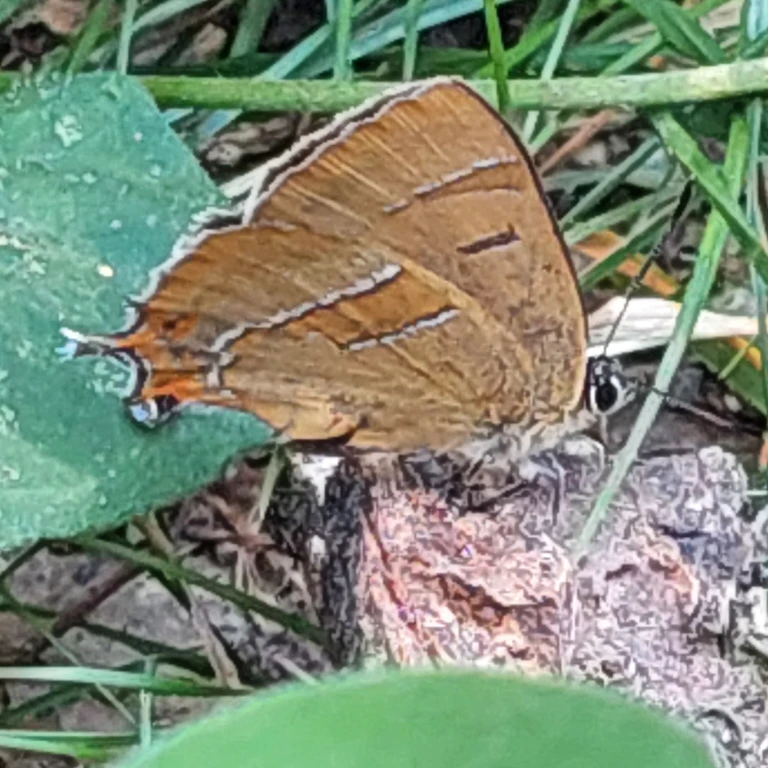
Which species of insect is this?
Thecla betulae
